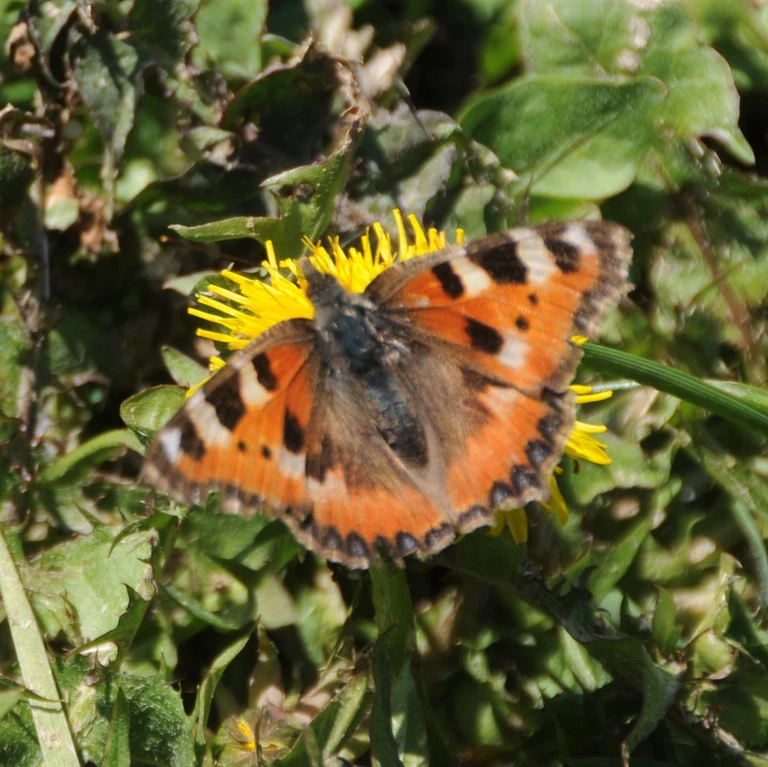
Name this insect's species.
Aglais urticae
